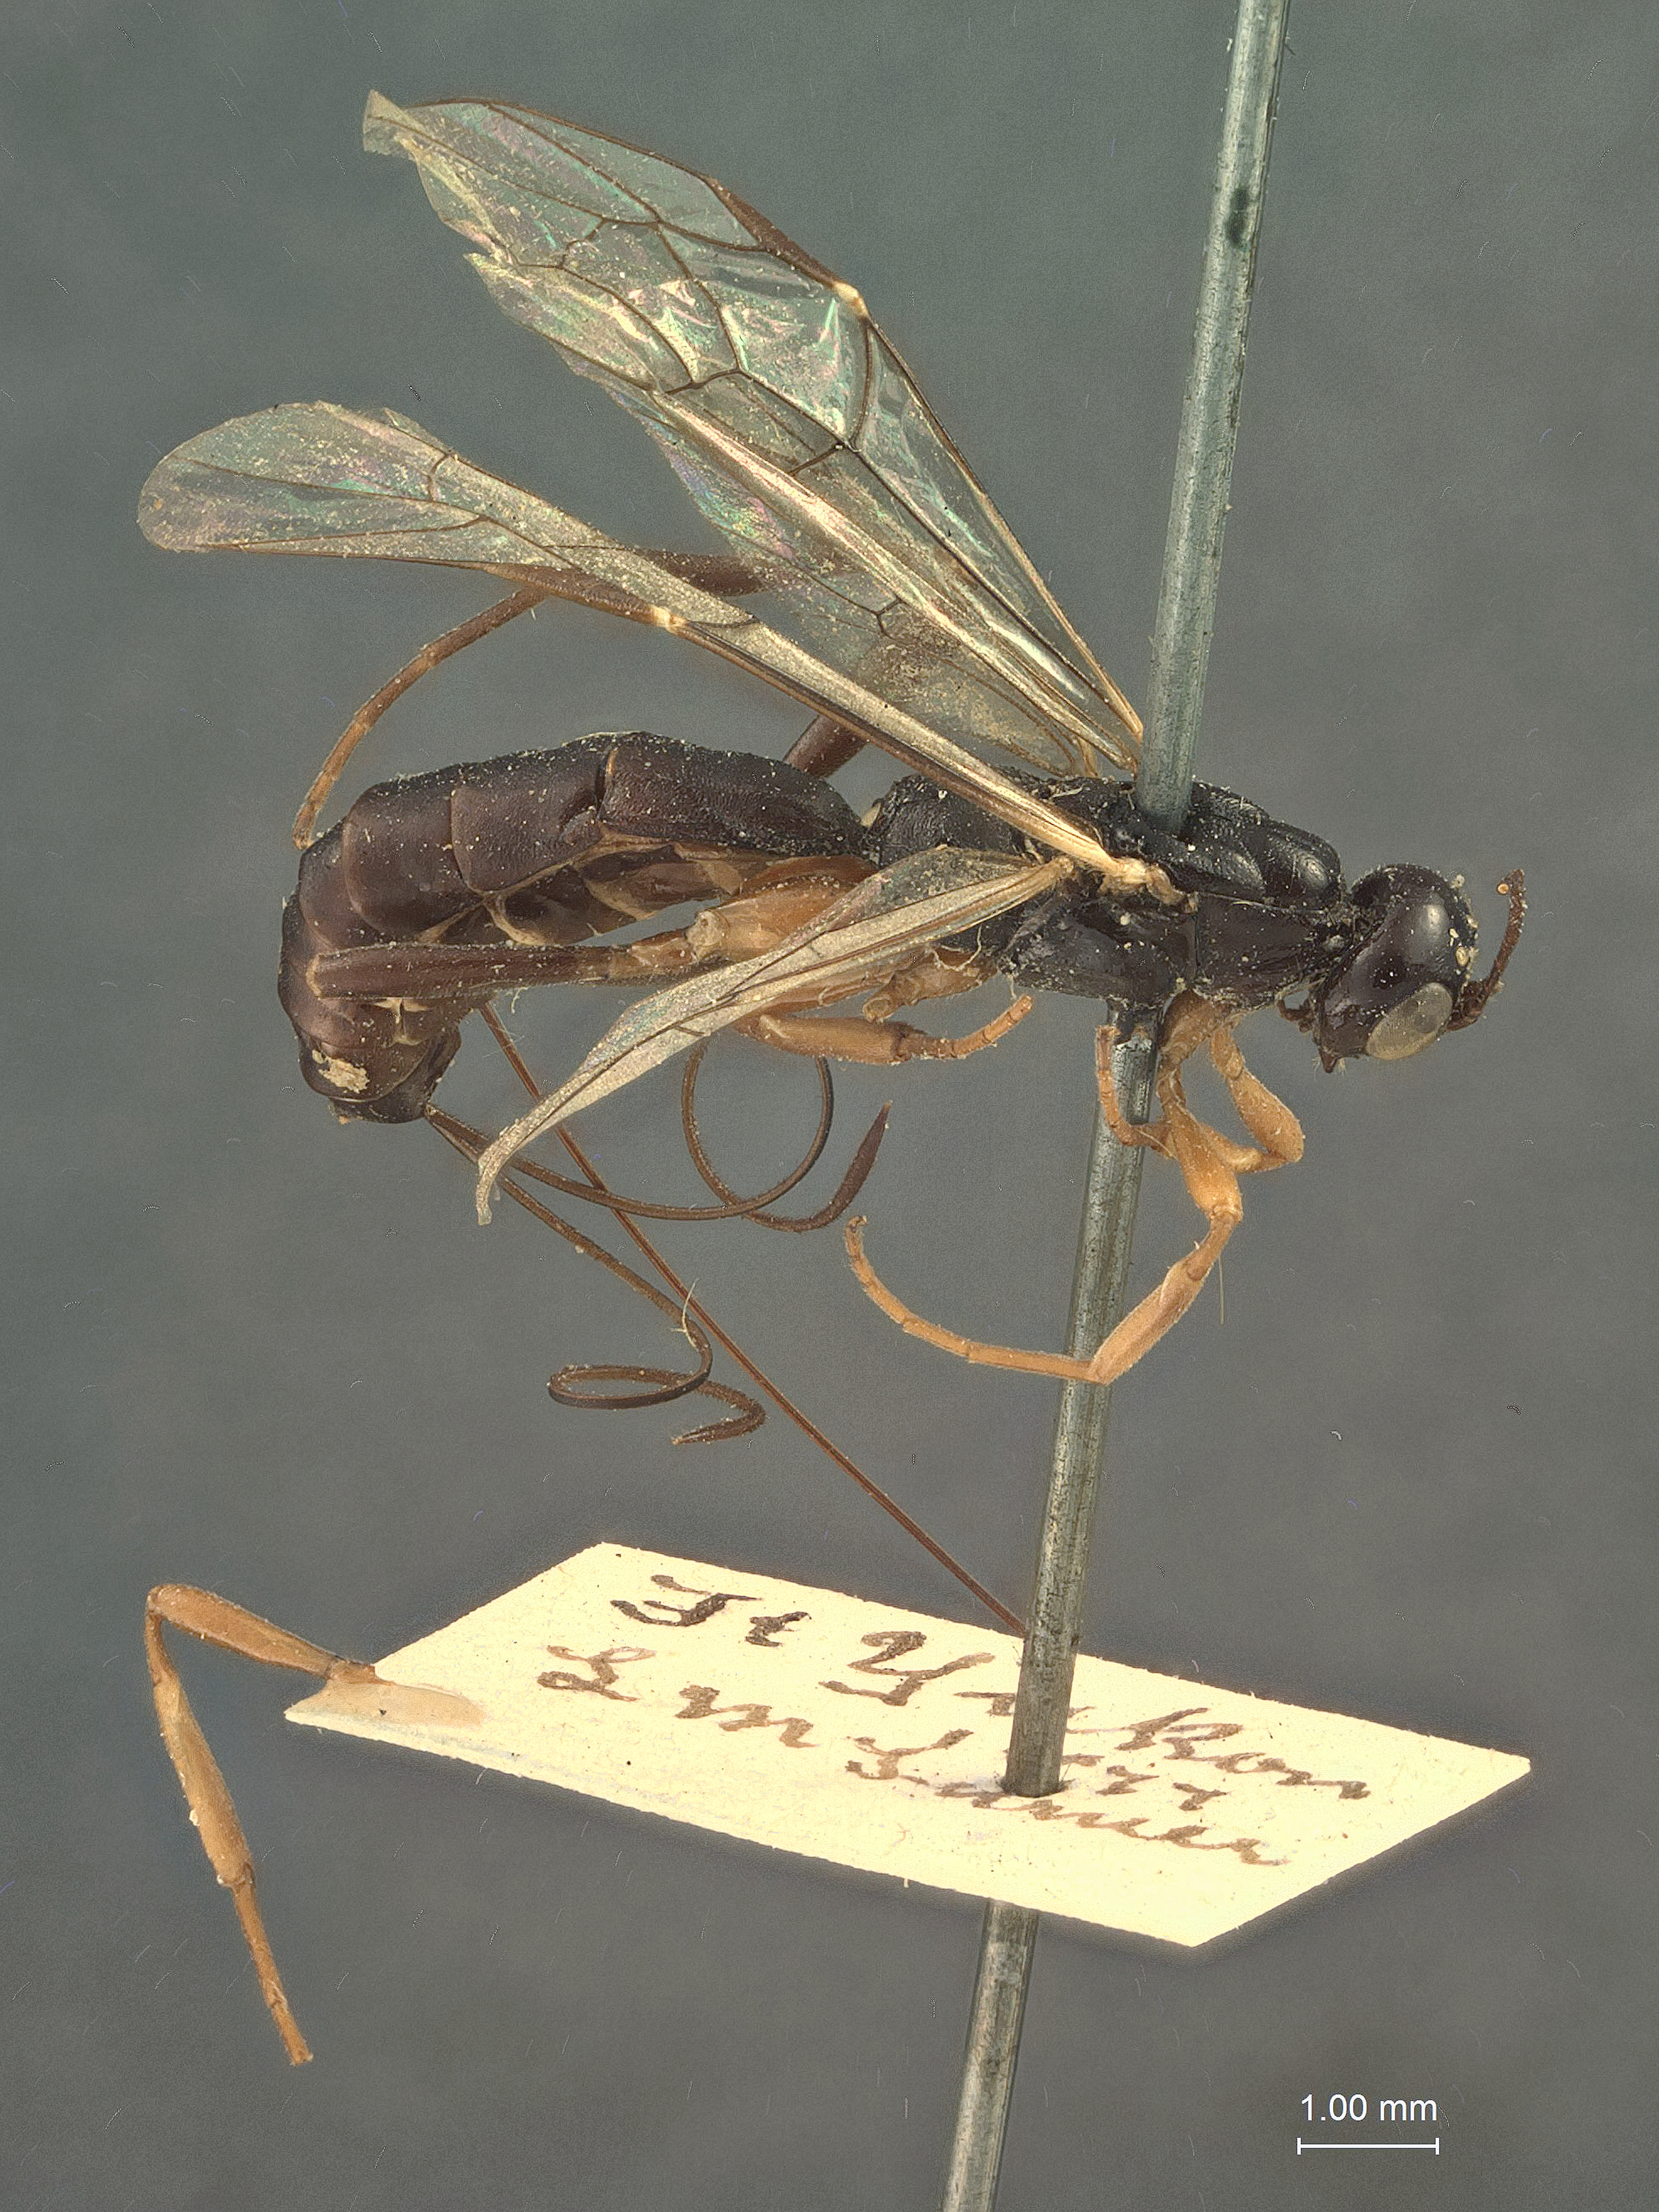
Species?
Xylonomus yukonensis
